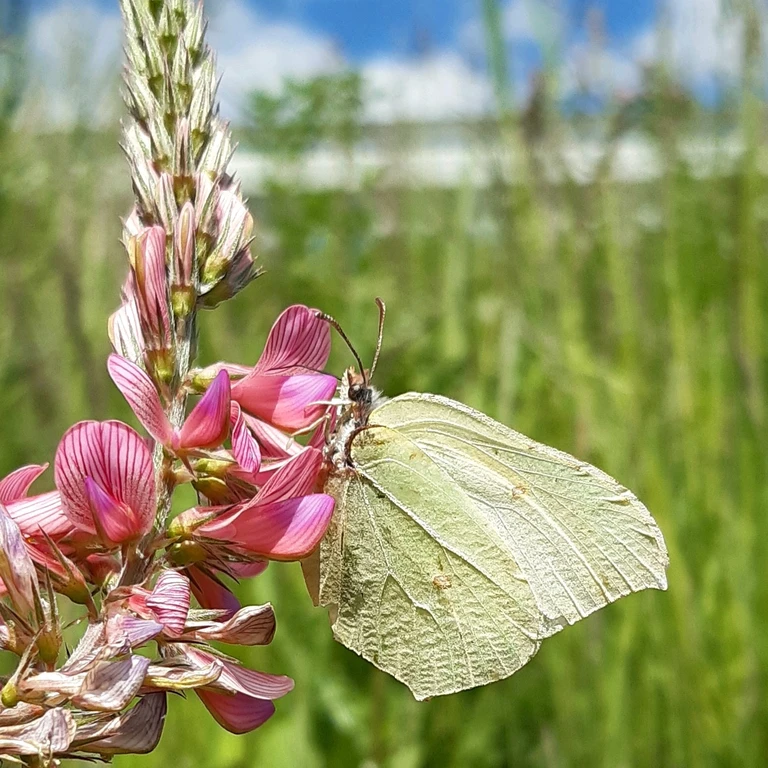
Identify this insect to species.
Gonepteryx rhamni
